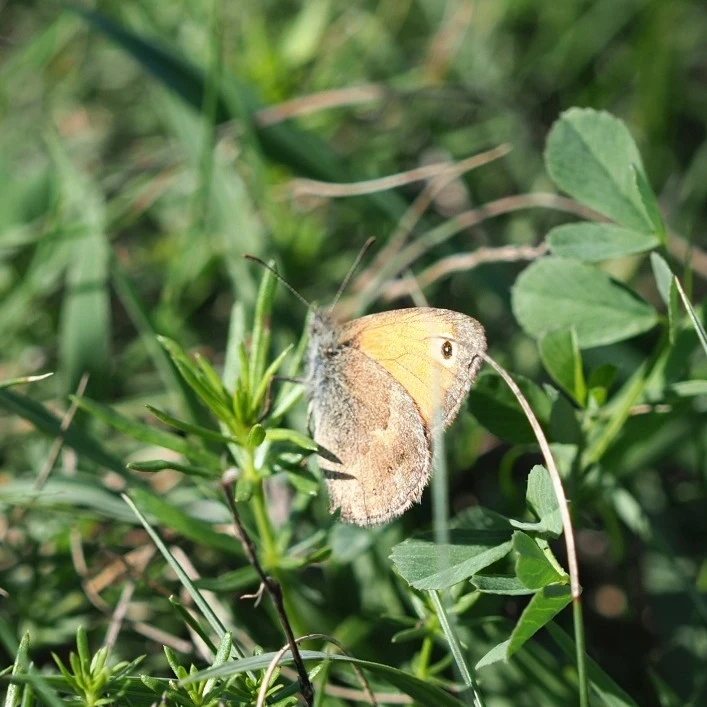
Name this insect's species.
Coenonympha pamphilus
